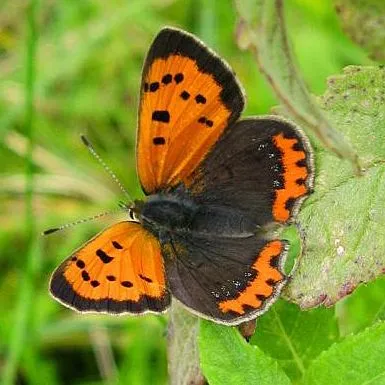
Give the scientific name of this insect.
Lycaena phlaeas
